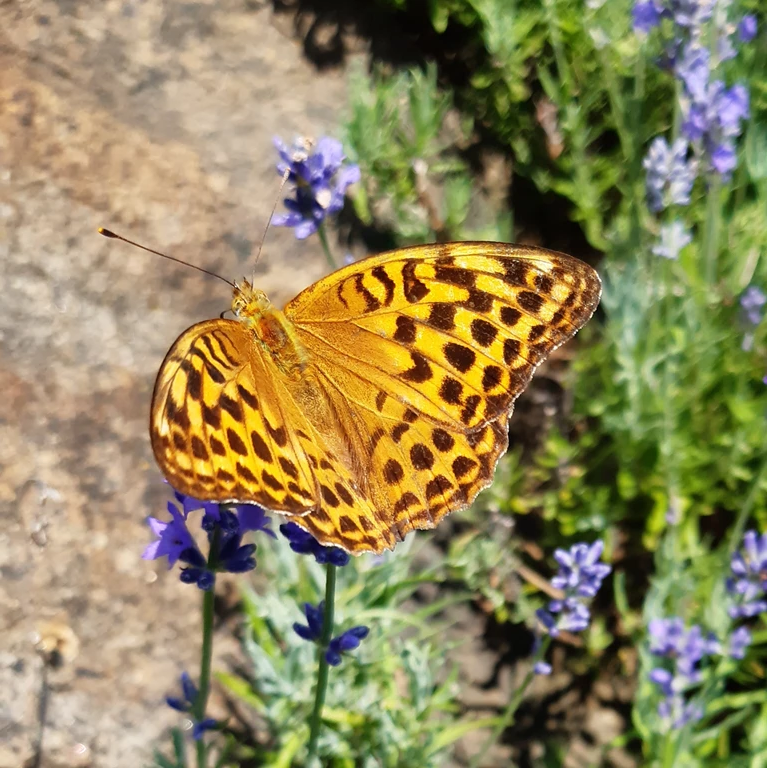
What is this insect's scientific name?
Argynnis paphia
